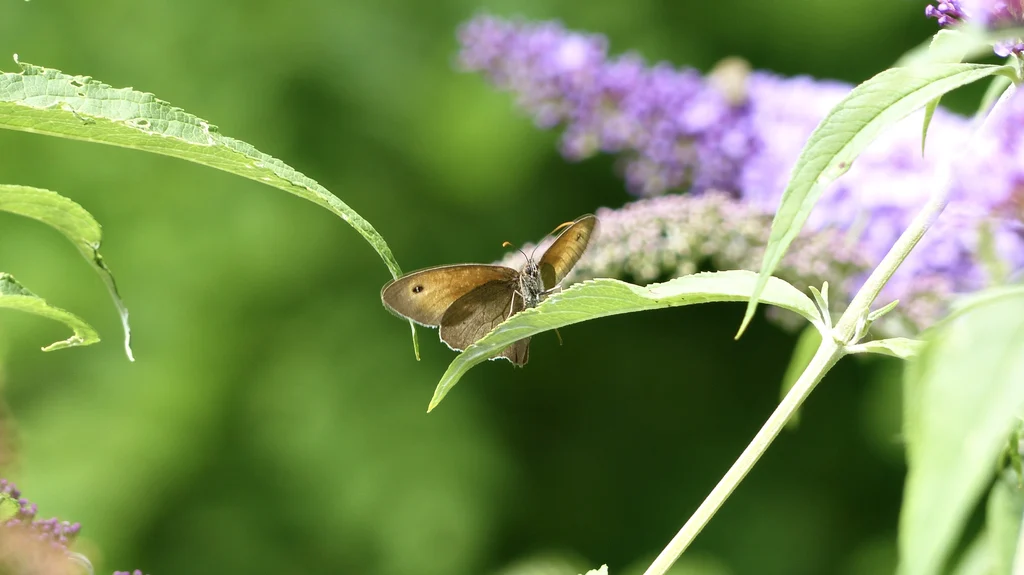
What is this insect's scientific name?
Maniola jurtina
